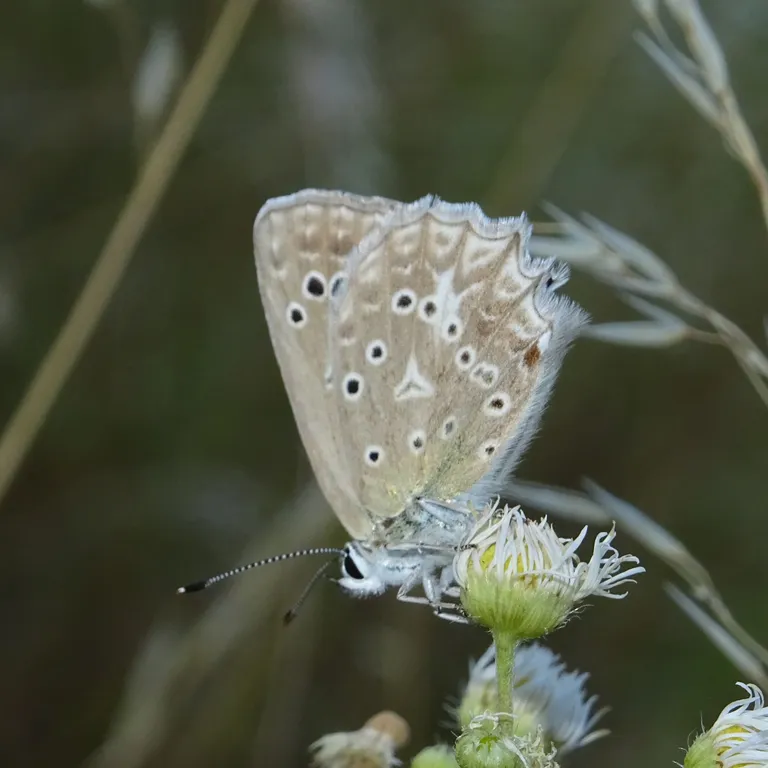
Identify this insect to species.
Polyommatus daphnis
